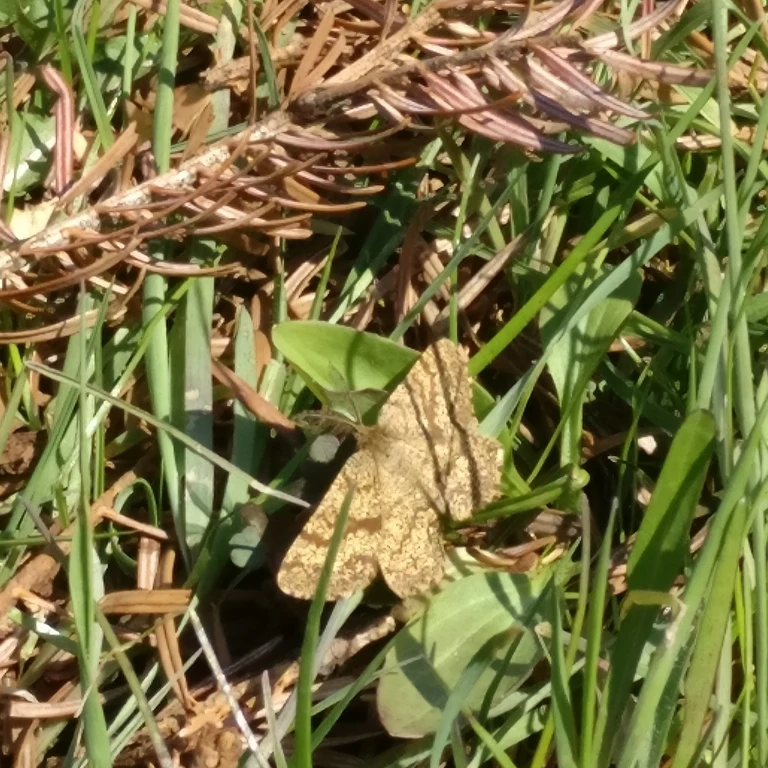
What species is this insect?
Ematurga atomaria
